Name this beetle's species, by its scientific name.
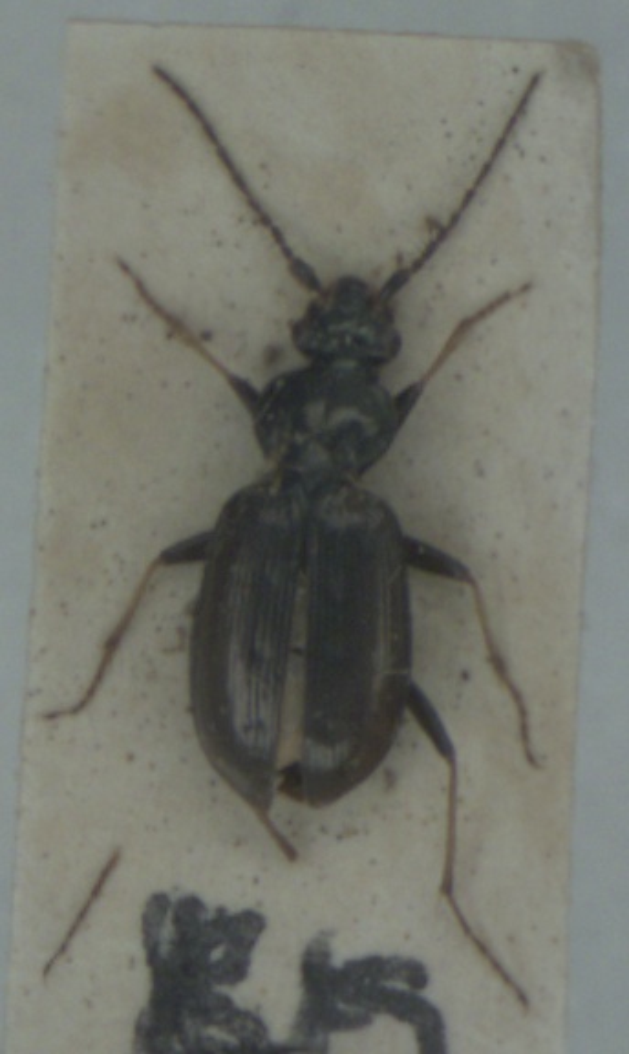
Loricera pilicornis
